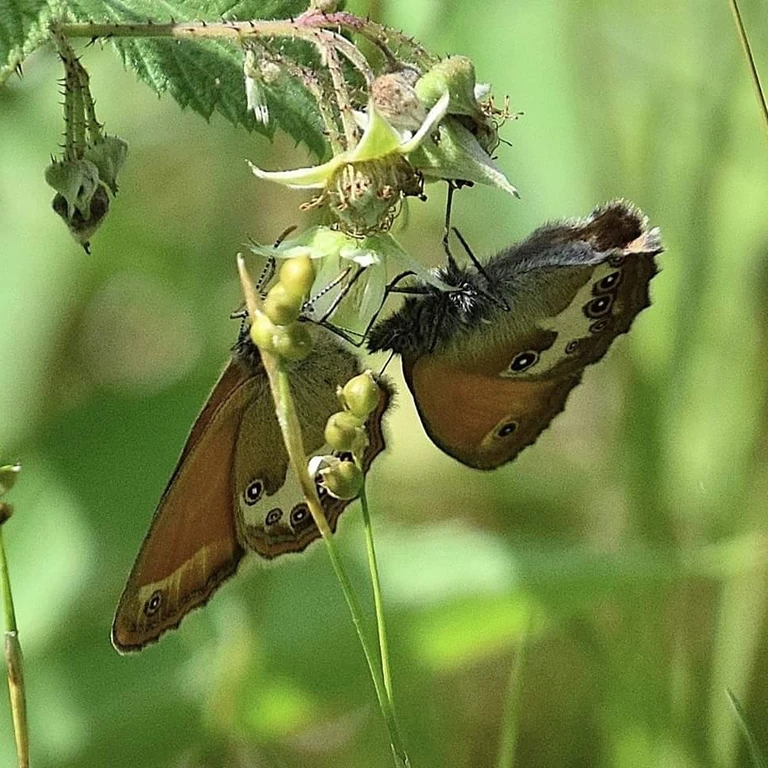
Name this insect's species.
Coenonympha arcania
